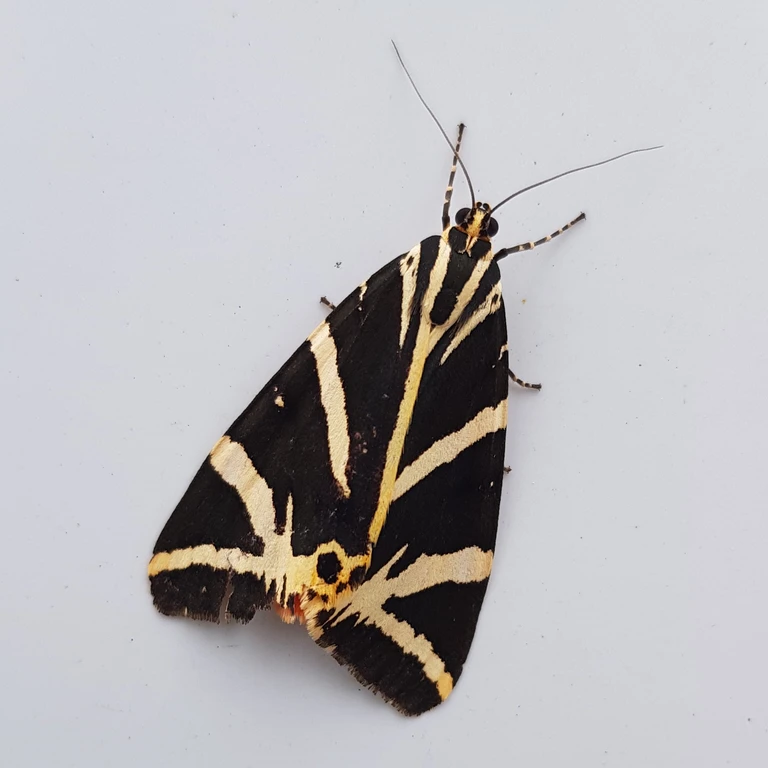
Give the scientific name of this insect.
Euplagia quadripunctaria
